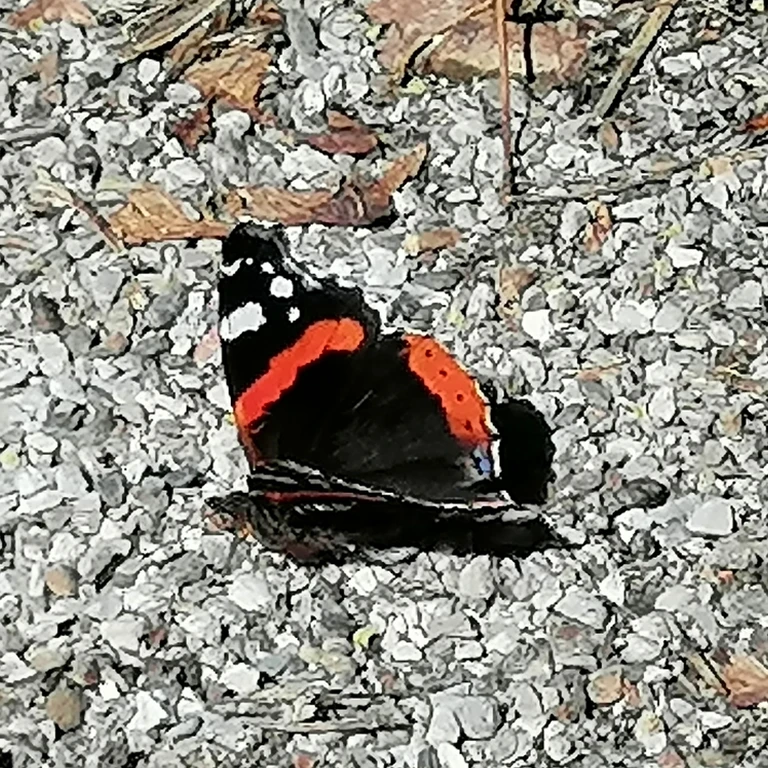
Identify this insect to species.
Vanessa atalanta
